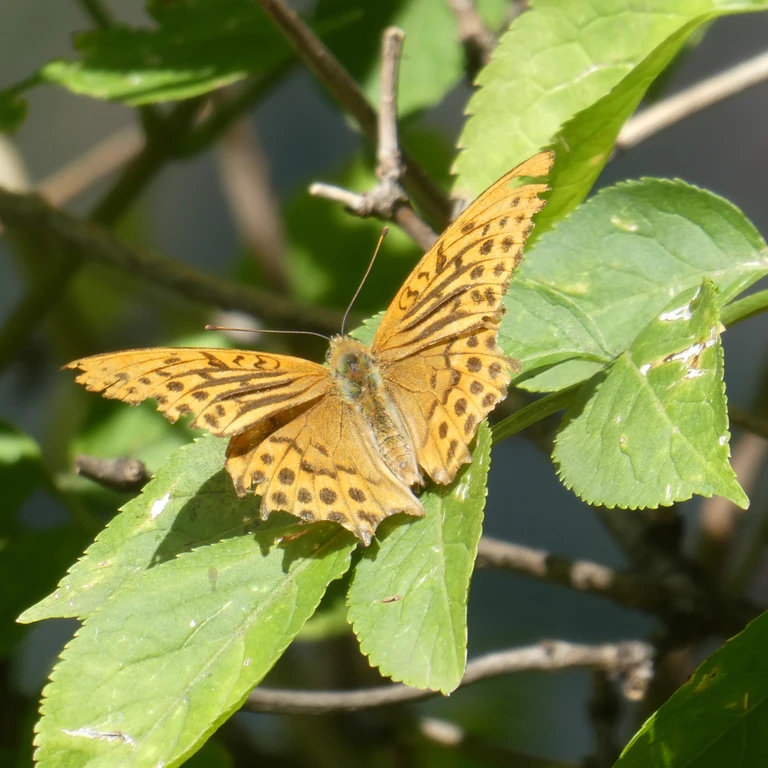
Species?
Argynnis paphia
